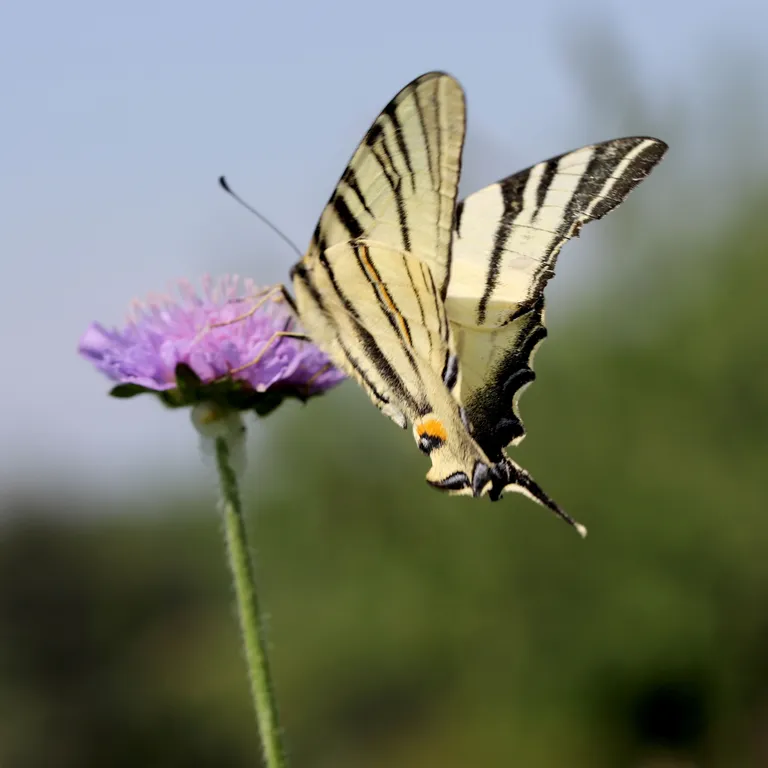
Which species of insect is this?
Iphiclides podalirius
